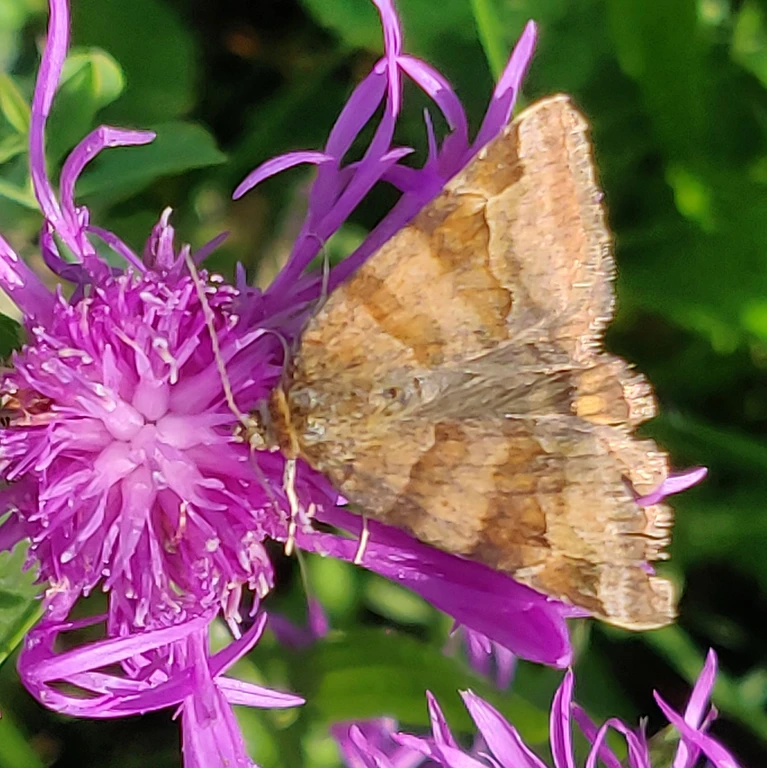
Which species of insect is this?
Euclidia glyphica
